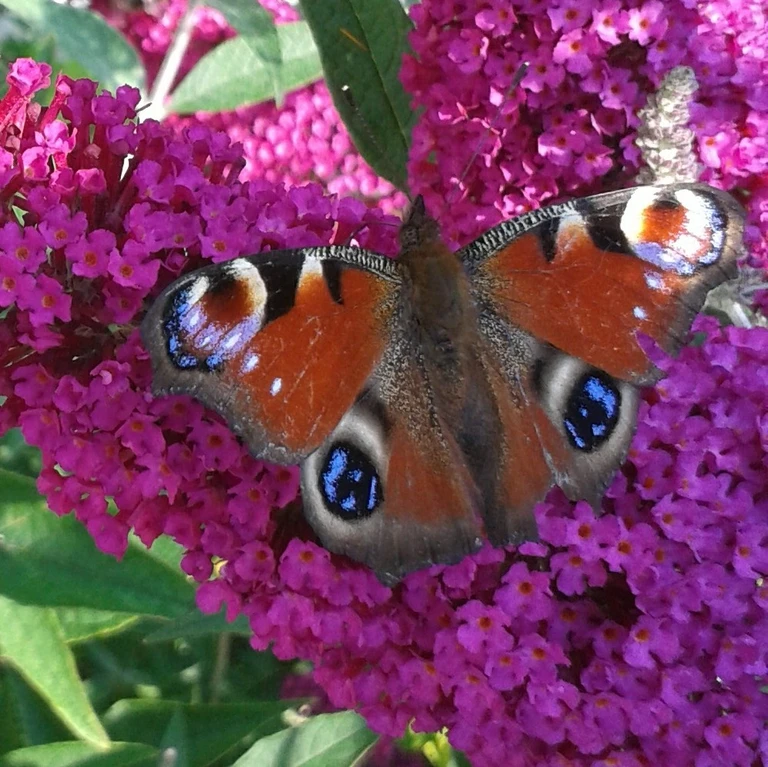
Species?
Aglais io
